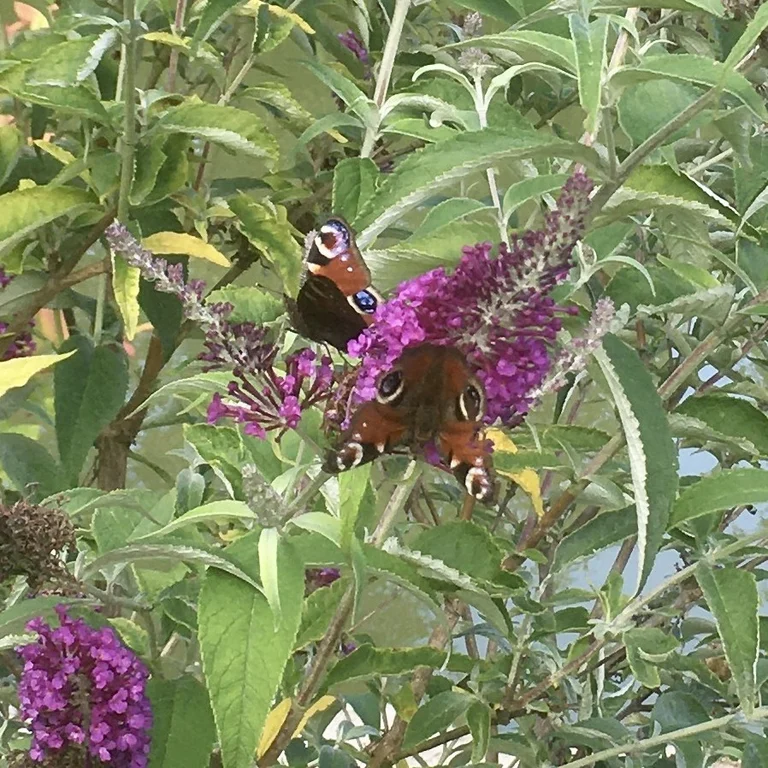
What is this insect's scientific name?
Aglais io
